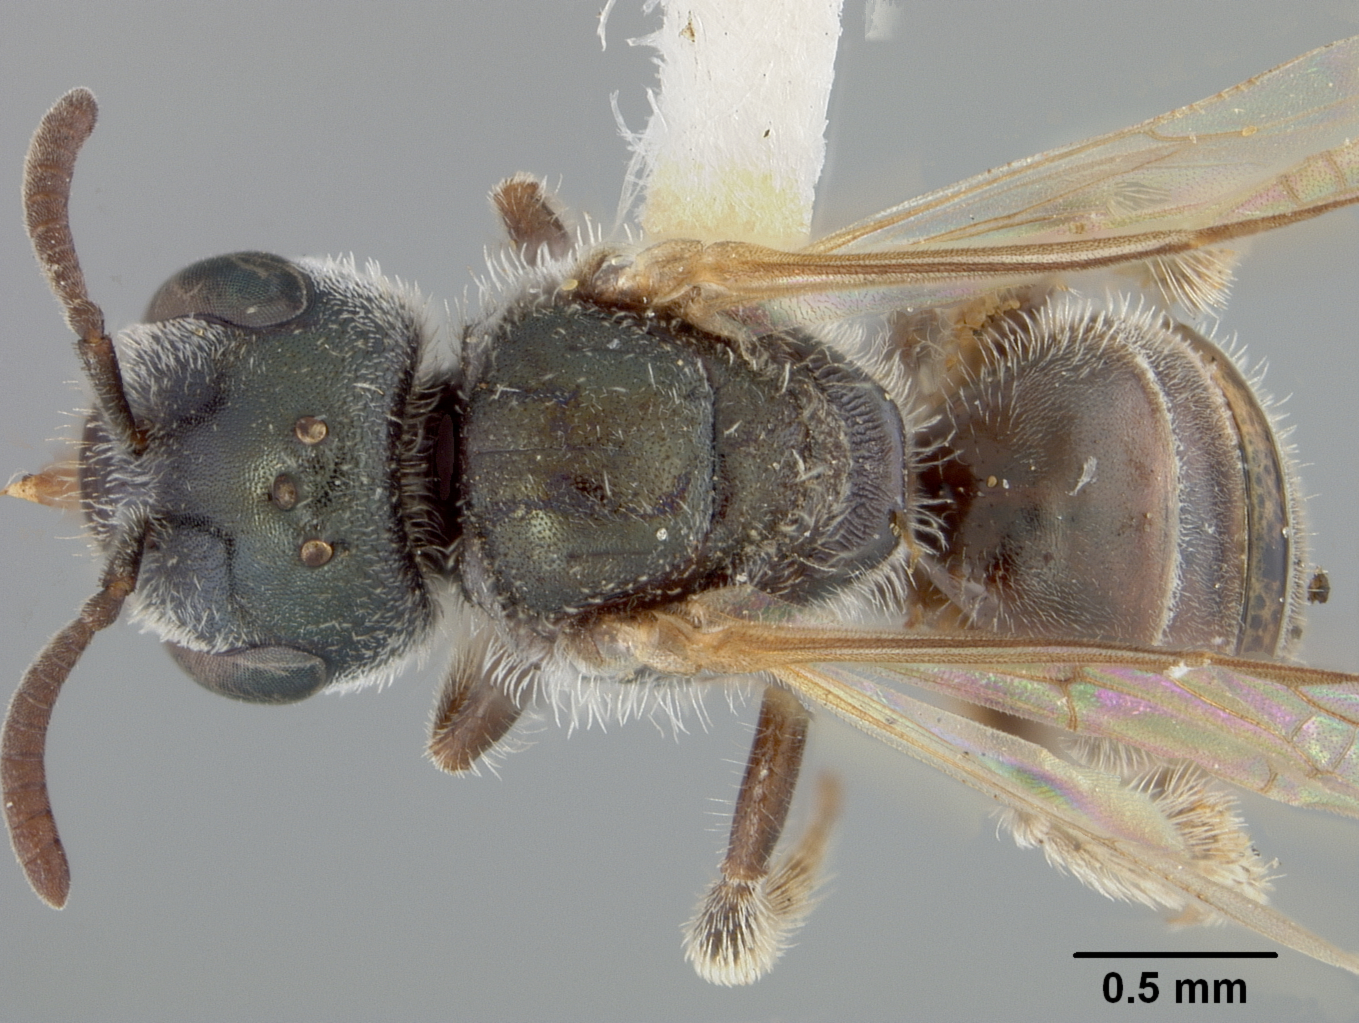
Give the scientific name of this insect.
Halictus harmonius
